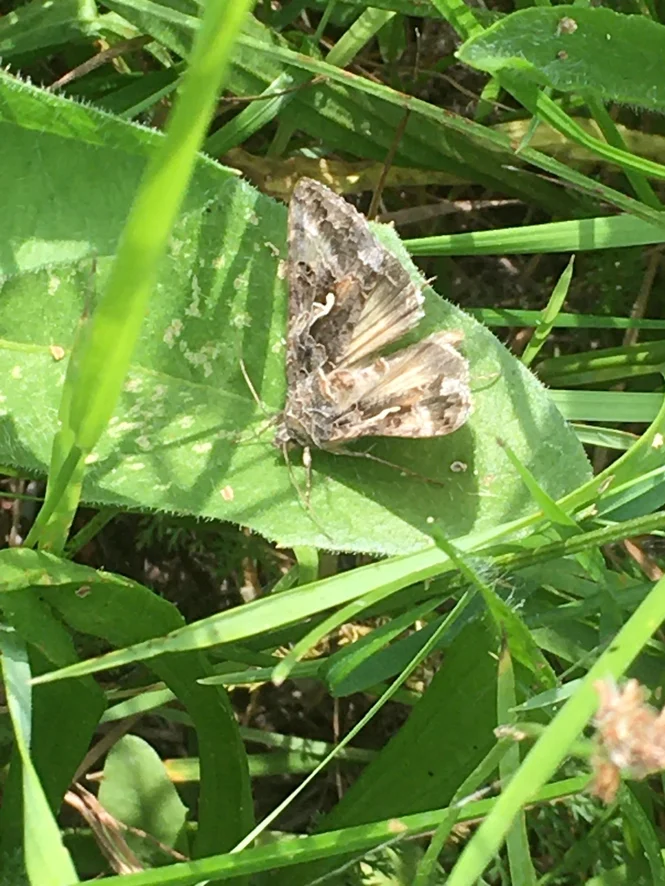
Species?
Autographa gamma
